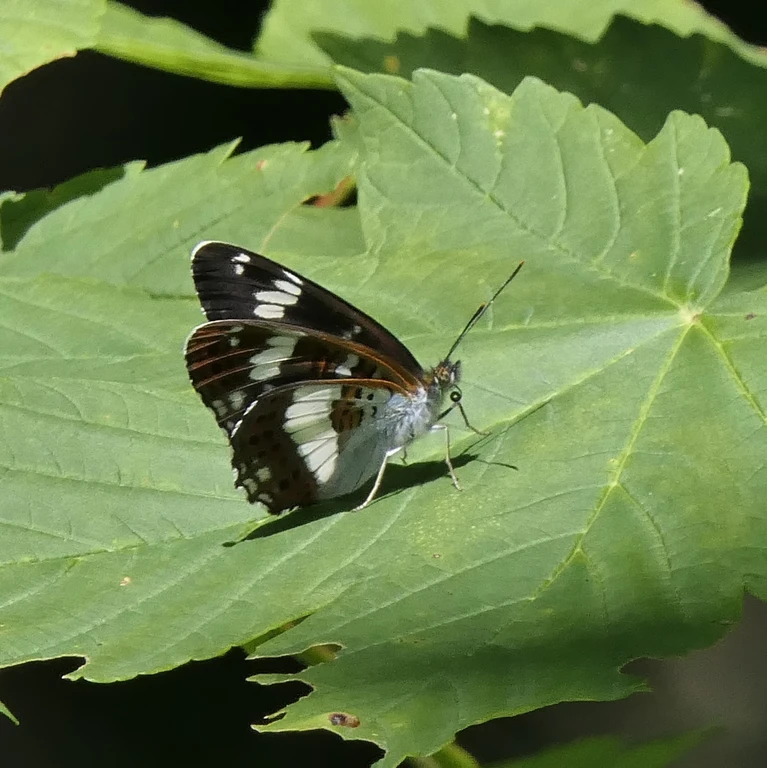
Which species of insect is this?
Limenitis camilla (also Ladoga camilla)
